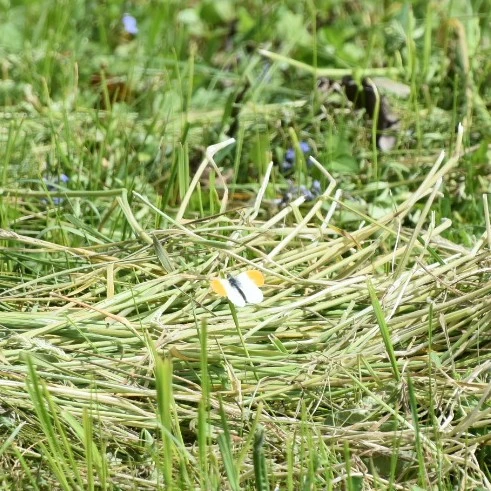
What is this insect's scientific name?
Anthocharis cardamines
